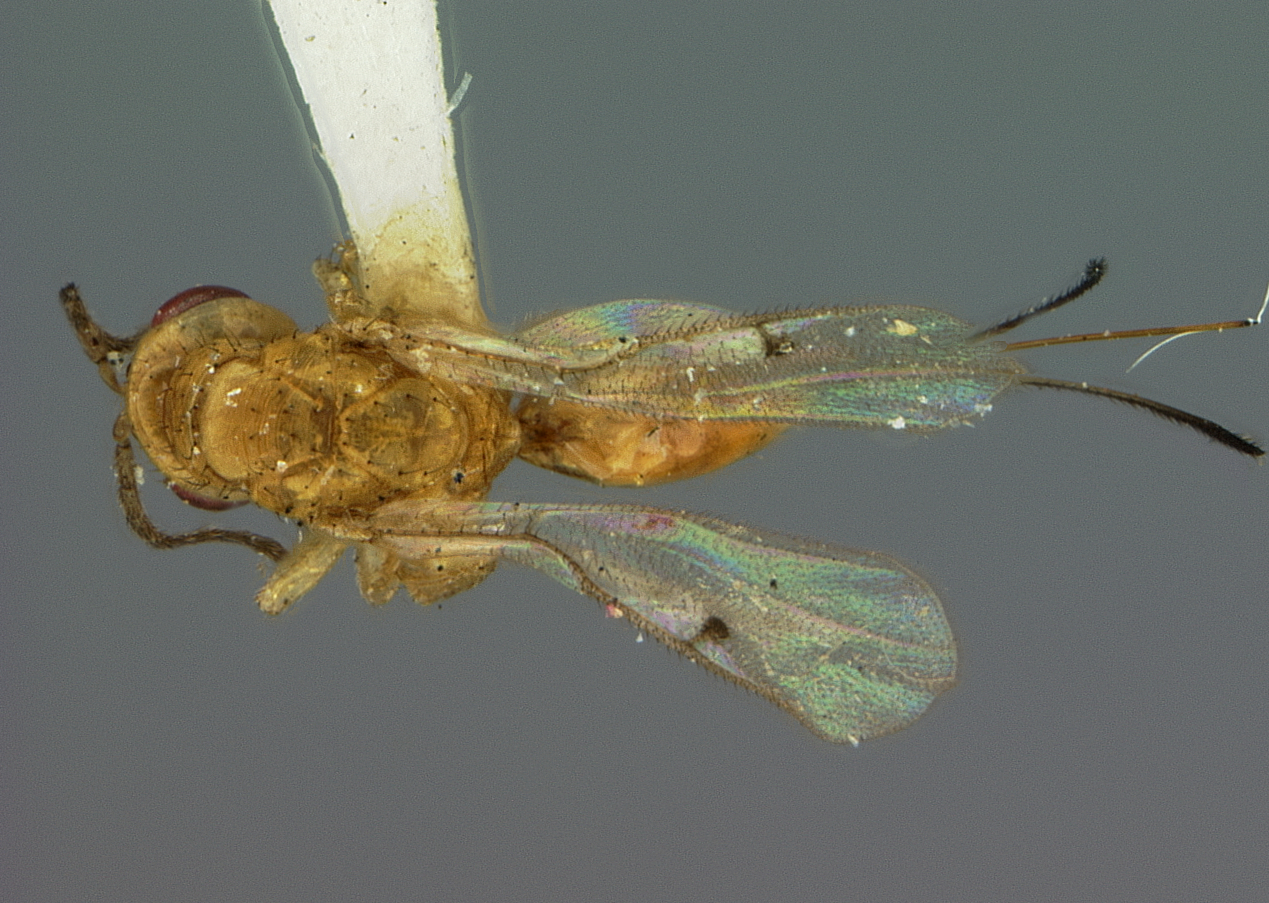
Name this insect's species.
Megastigmus immaculatus
